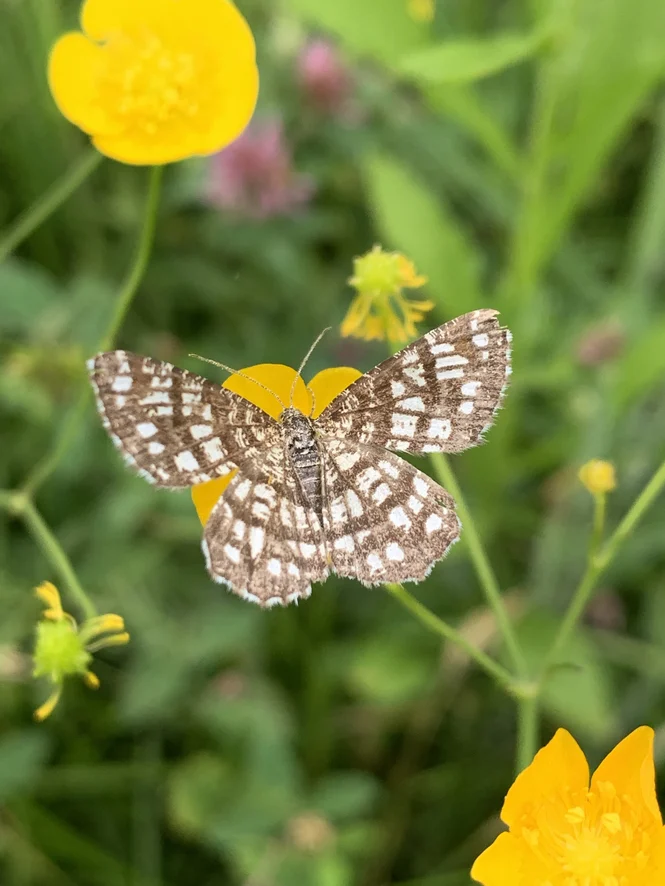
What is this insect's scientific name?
Chiasmia clathrata
